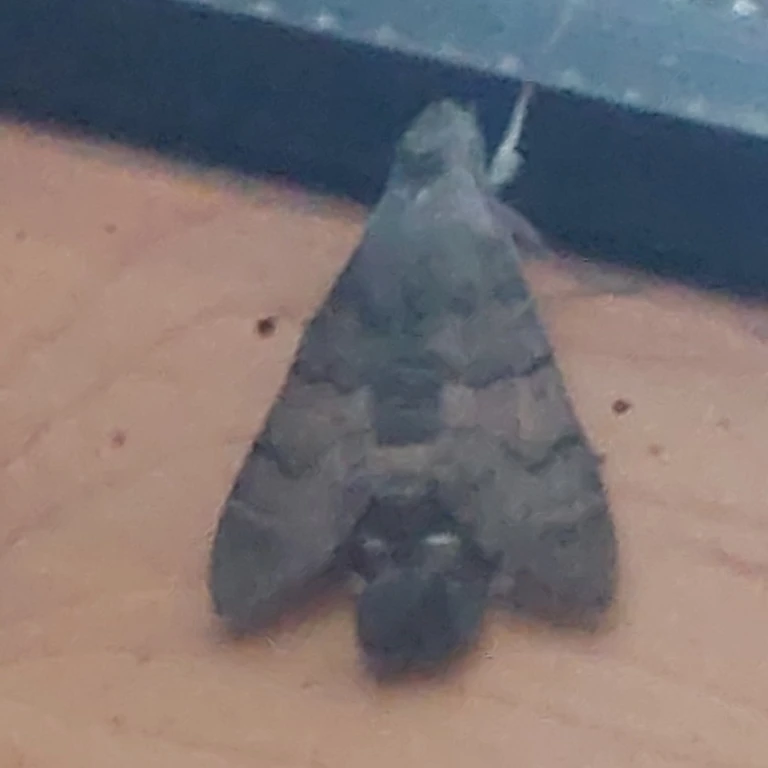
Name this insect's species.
Macroglossum stellatarum
